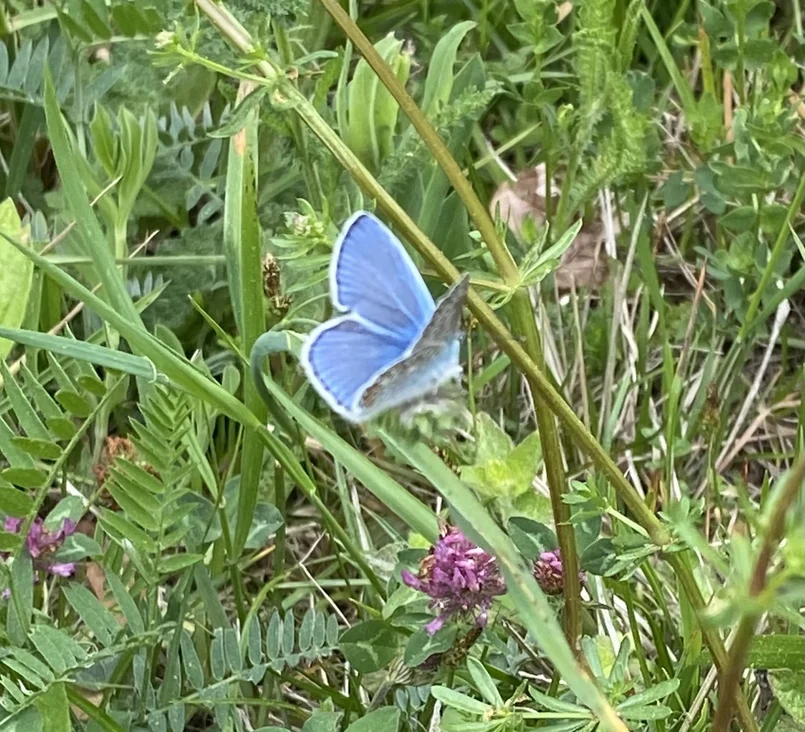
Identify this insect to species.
Polyommatus icarus
